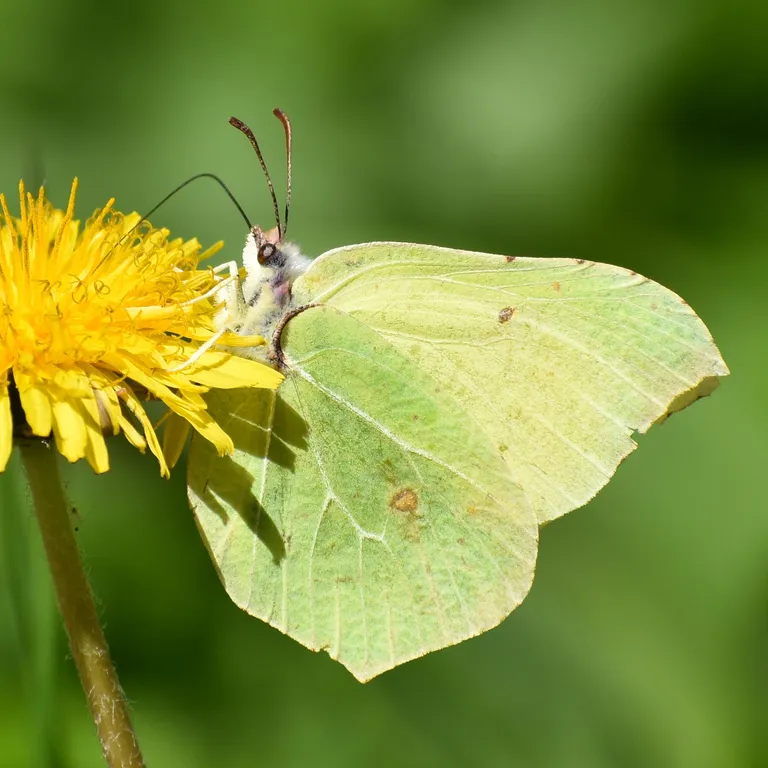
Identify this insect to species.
Gonepteryx rhamni
